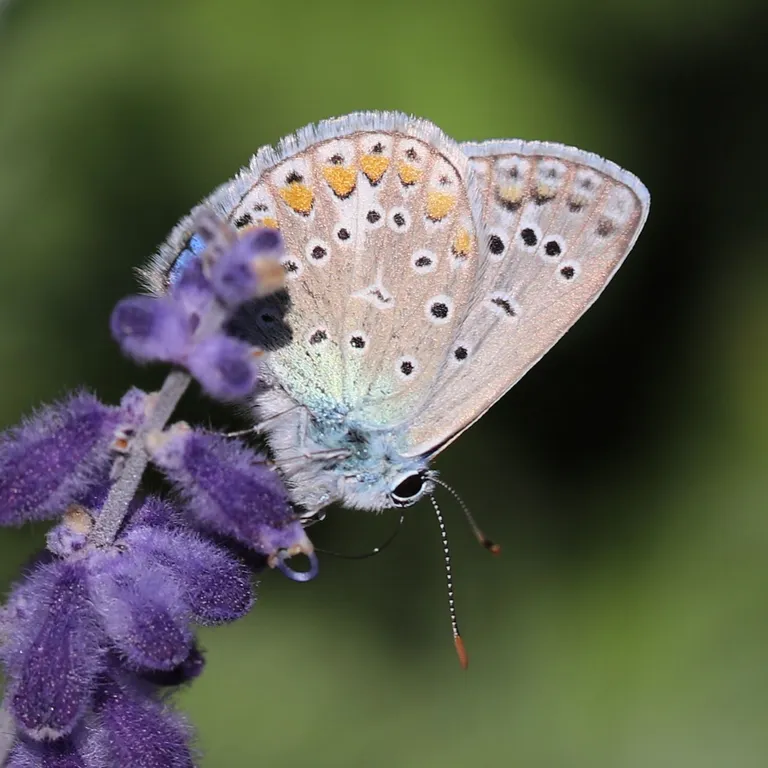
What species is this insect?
Polyommatus icarus
